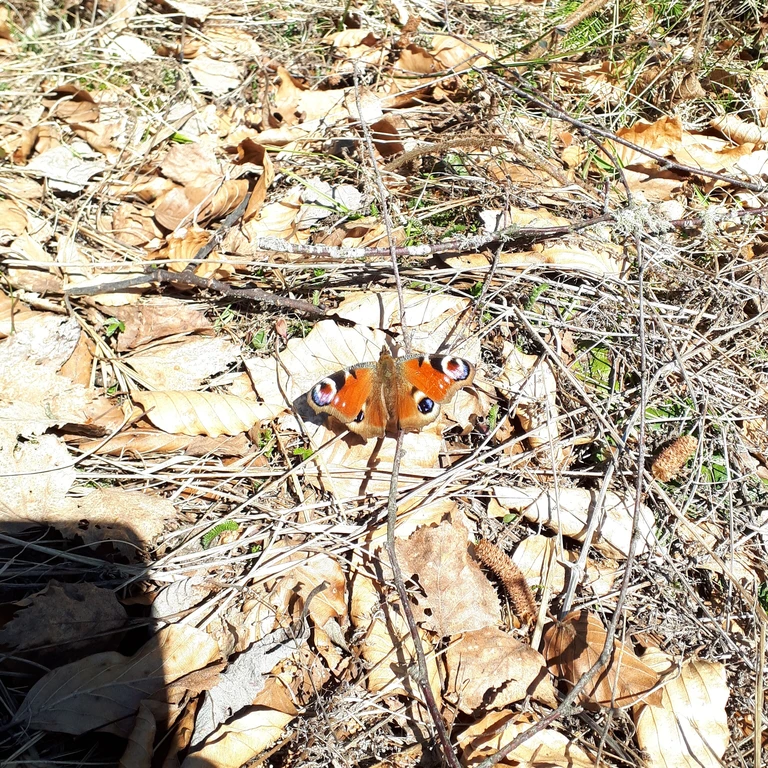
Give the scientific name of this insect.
Aglais io
